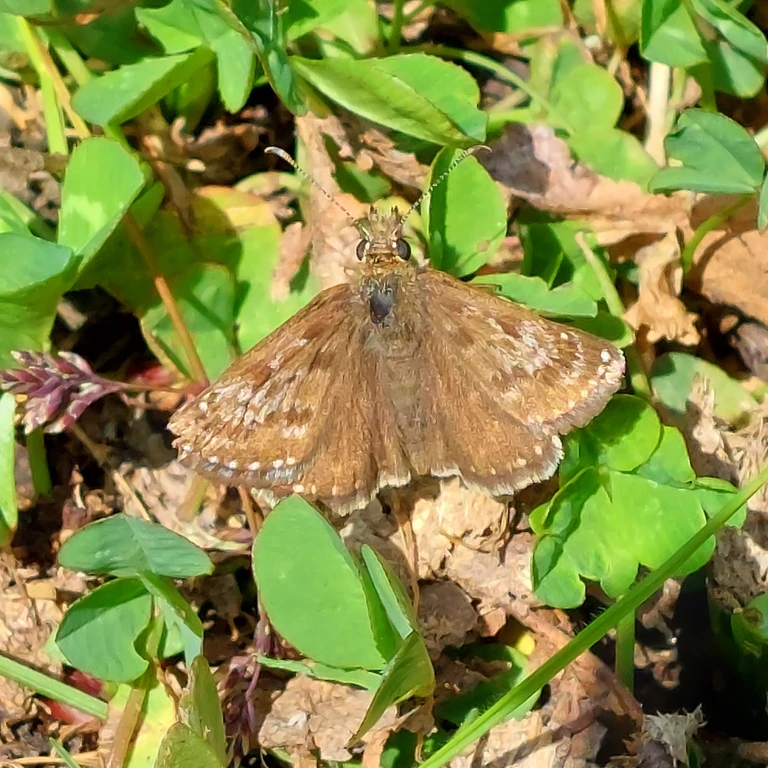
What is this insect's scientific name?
Erynnis tages
